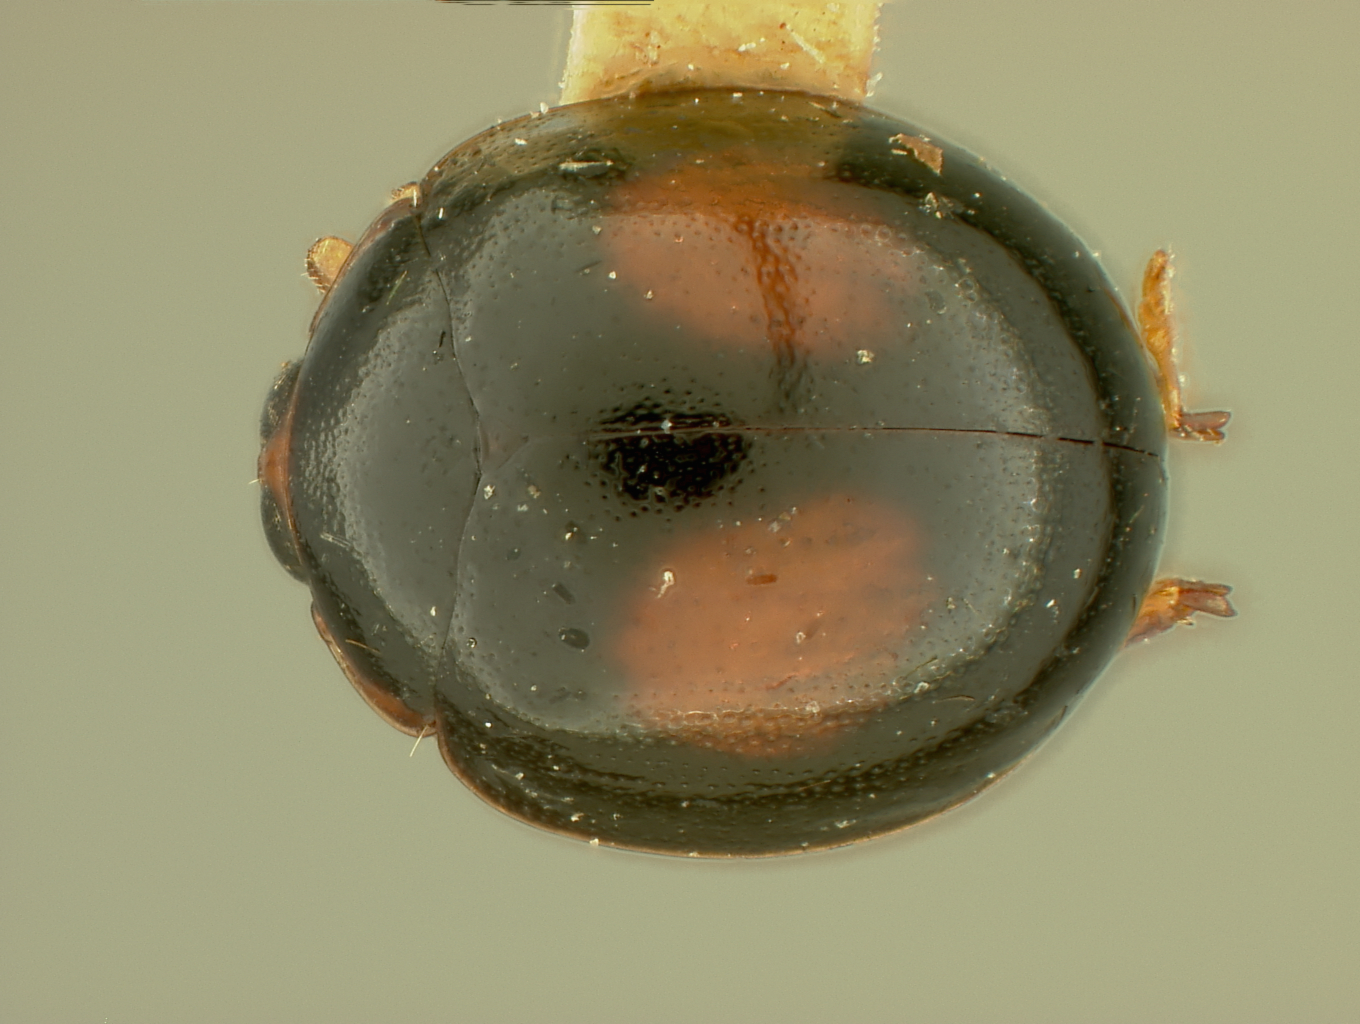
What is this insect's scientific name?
Argopistes variabilis
